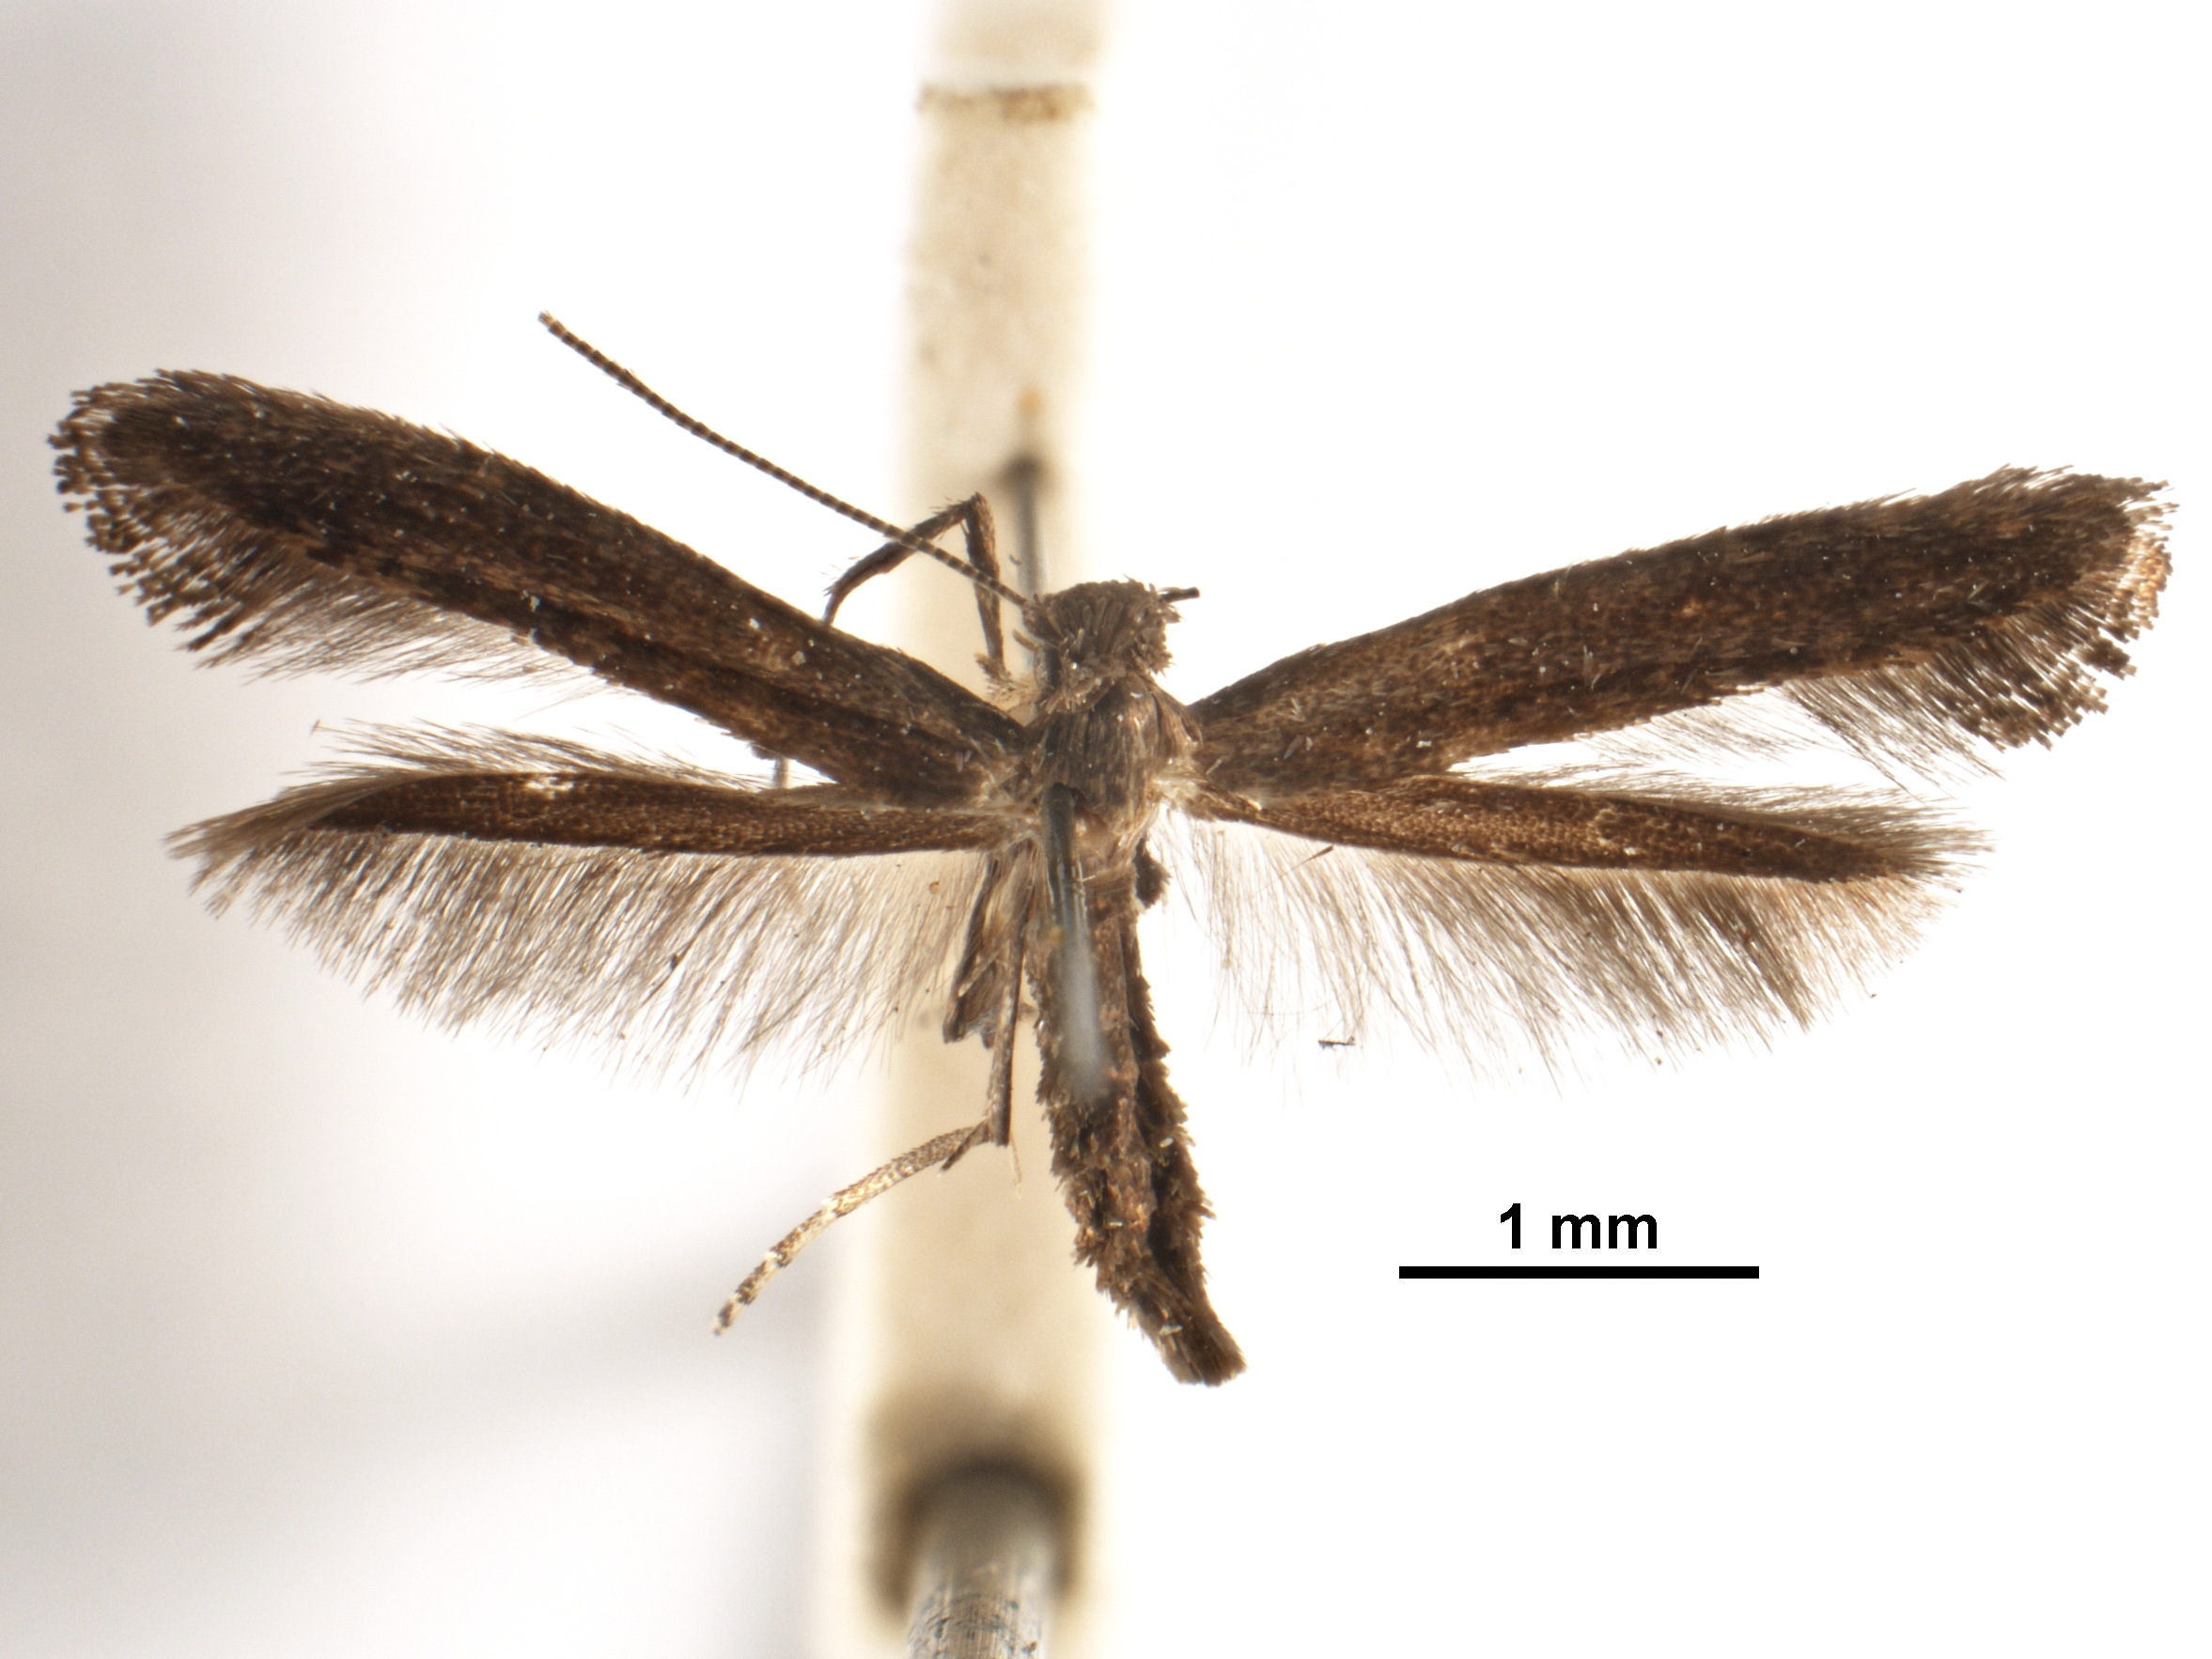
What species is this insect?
Caloptilia clastopetra
